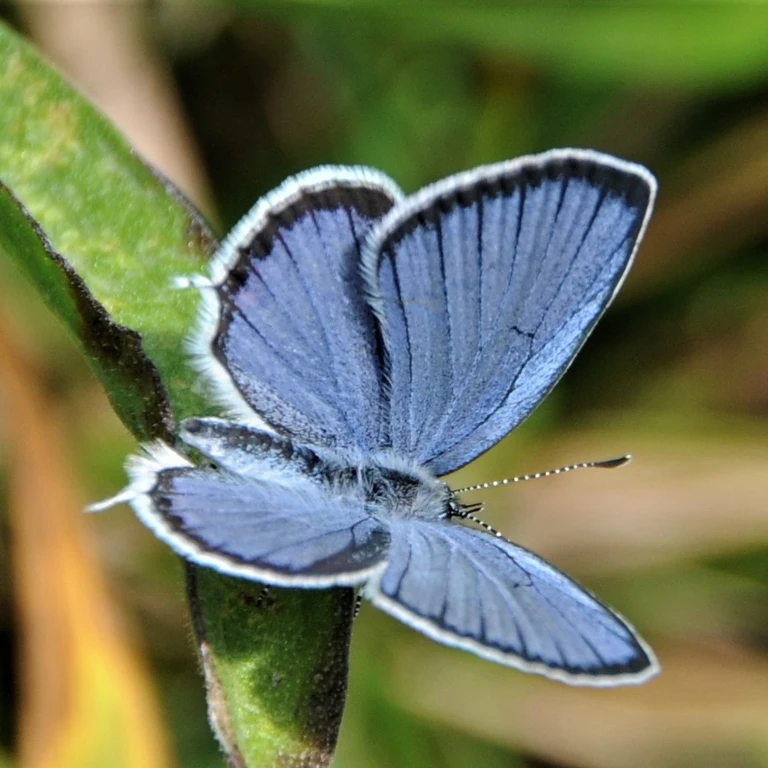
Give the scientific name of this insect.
Cupido argiades (also Elkalyce argiades)
